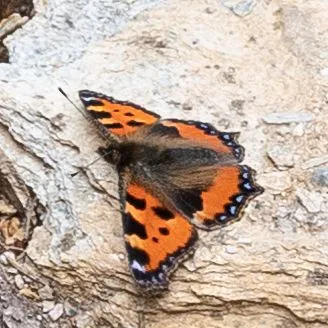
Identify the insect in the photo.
Aglais urticae
